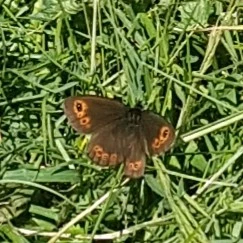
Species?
Erebia medusa
